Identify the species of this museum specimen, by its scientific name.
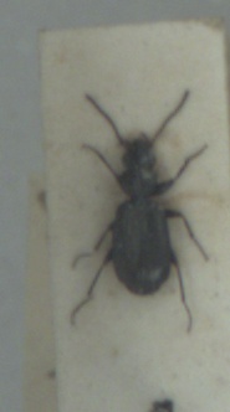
Syntomus foveatus
